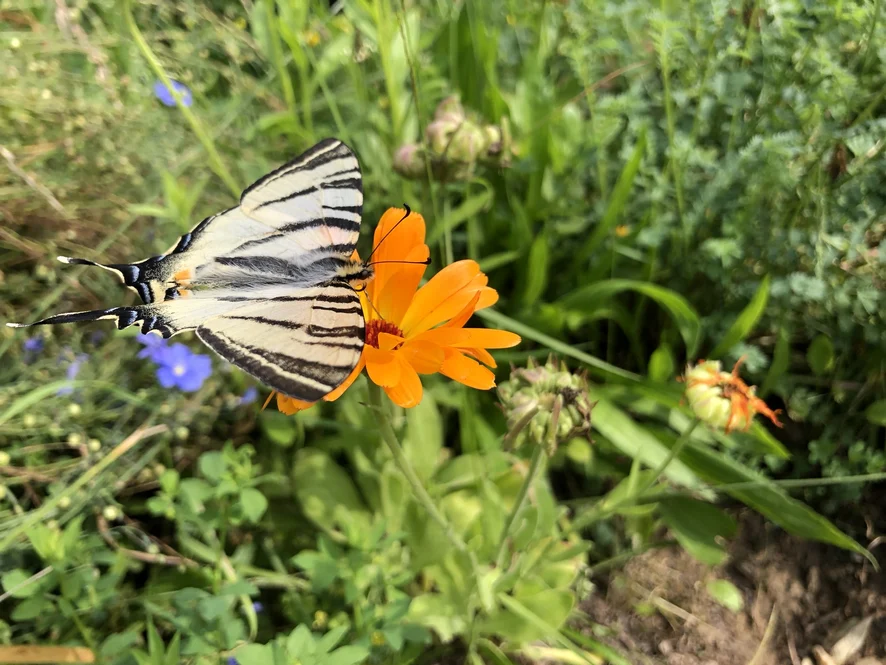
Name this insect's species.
Iphiclides podalirius
